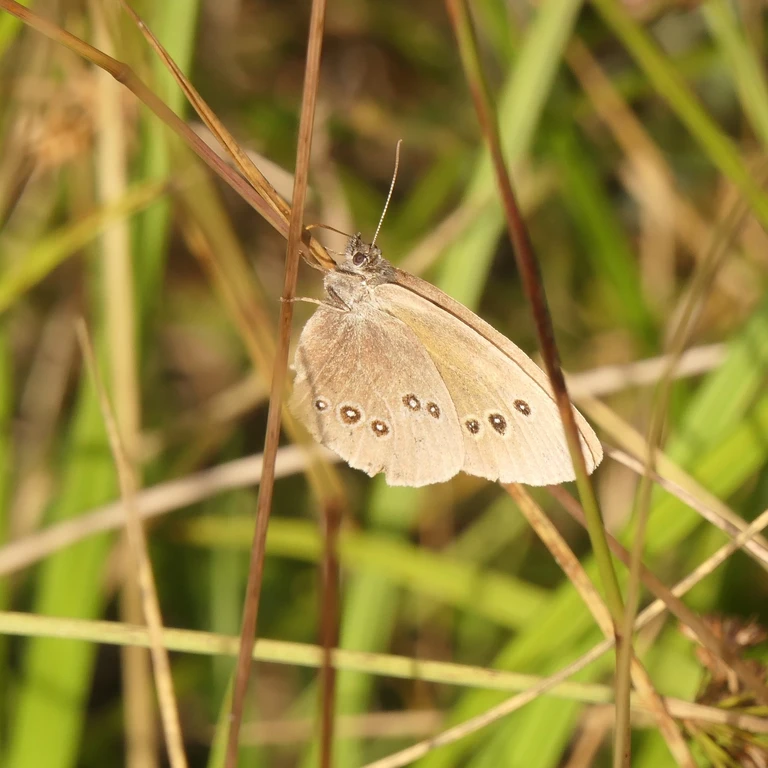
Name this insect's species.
Aphantopus hyperantus
